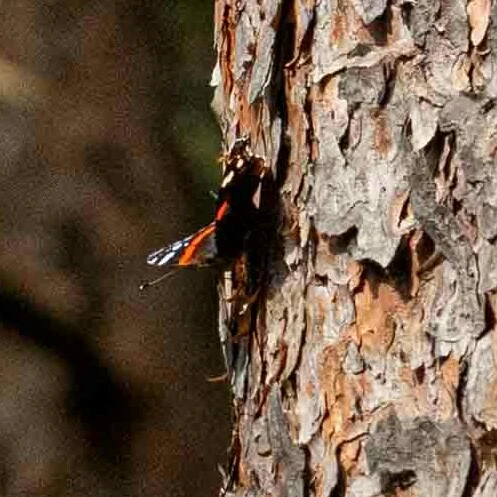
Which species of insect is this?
Vanessa atalanta
